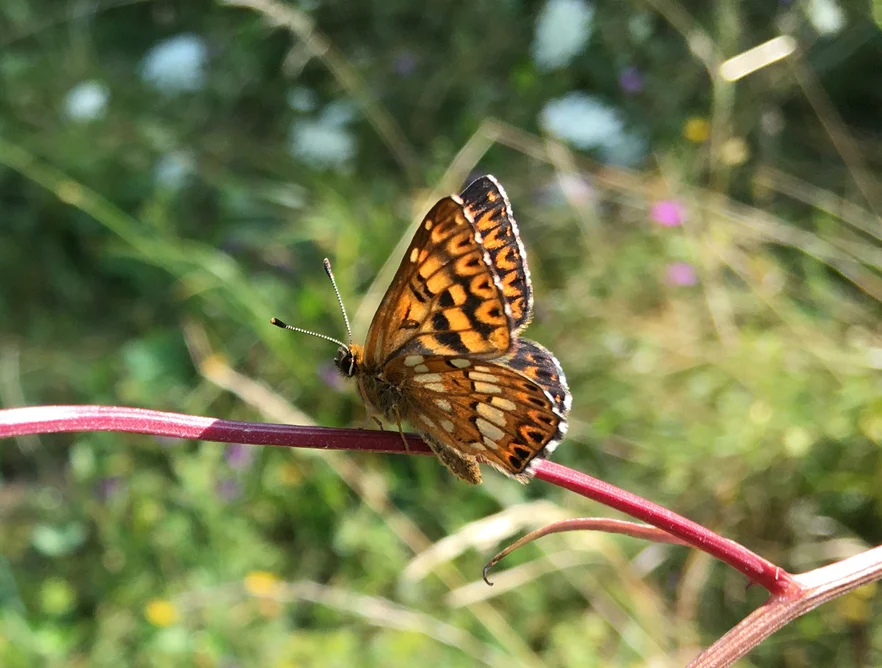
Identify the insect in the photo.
Hamearis lucina
